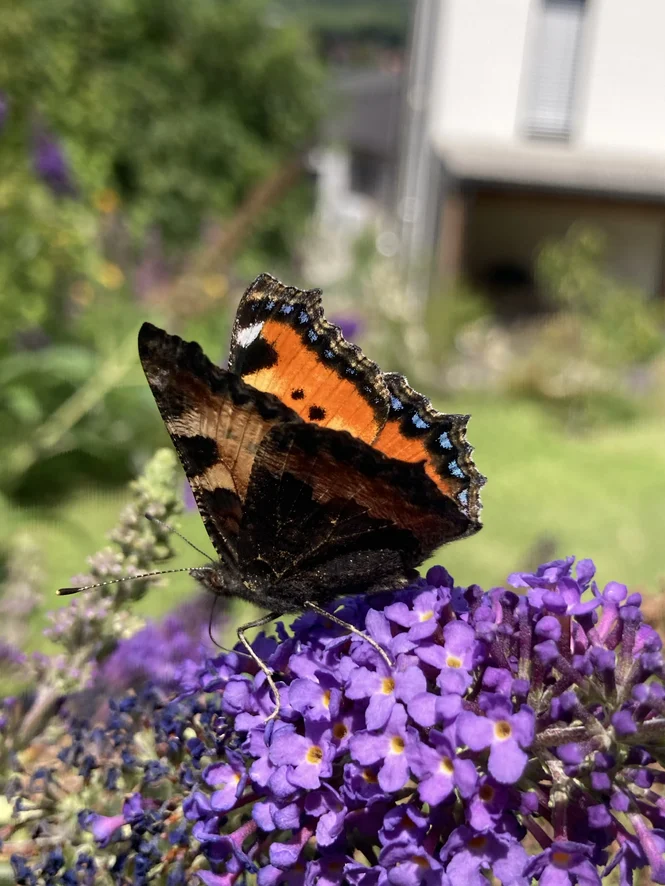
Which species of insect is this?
Aglais urticae
